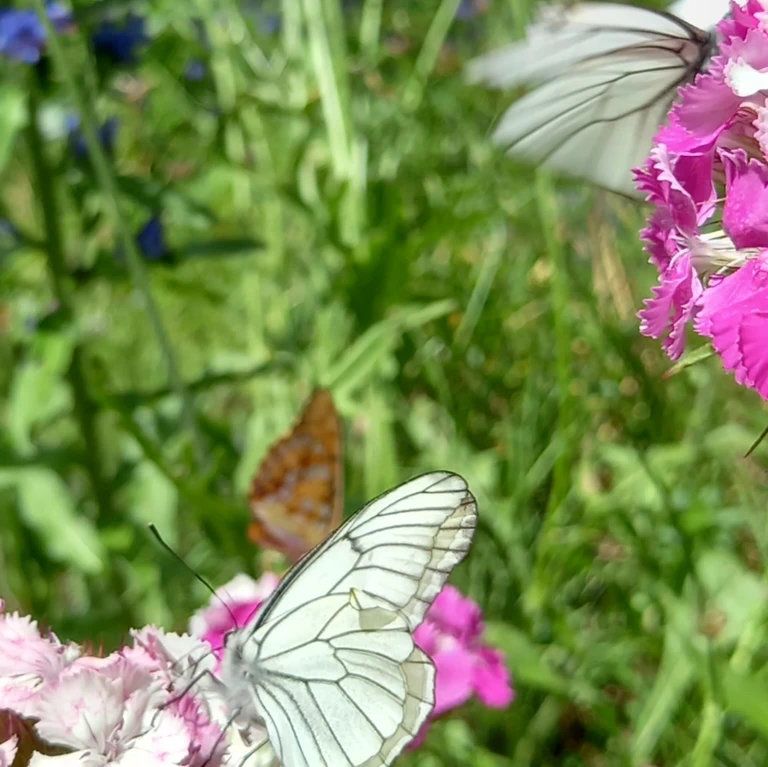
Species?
Aporia crataegi
